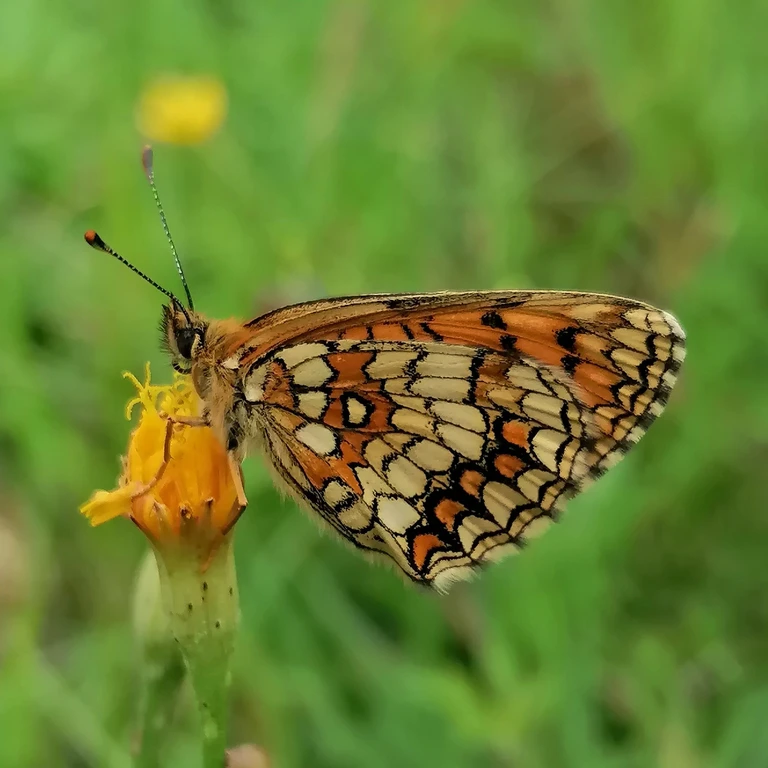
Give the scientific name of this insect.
Melitaea athalia
